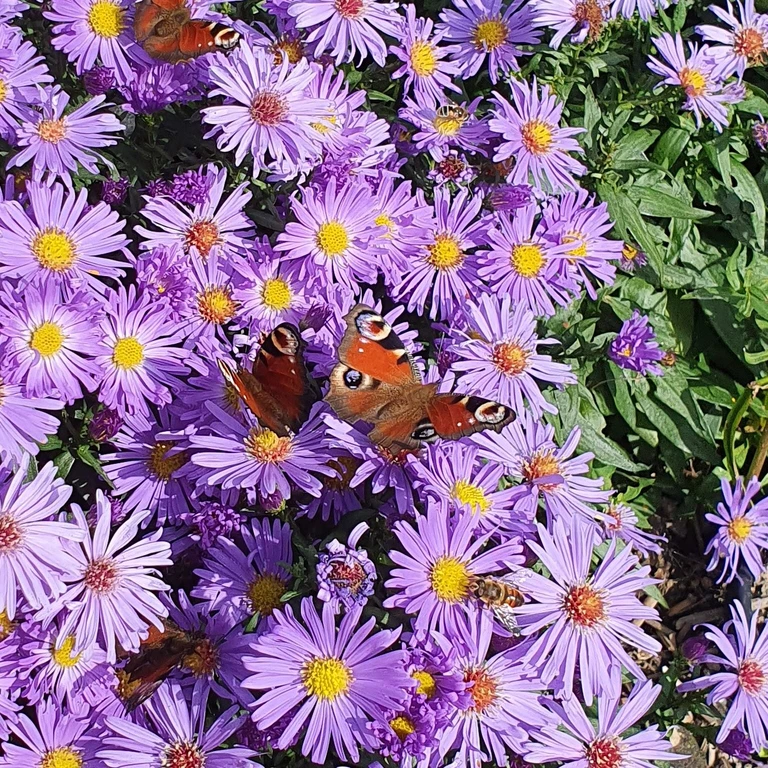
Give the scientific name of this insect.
Aglais io
